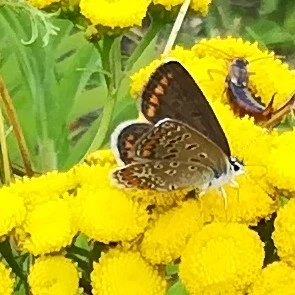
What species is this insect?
Polyommatus icarus
